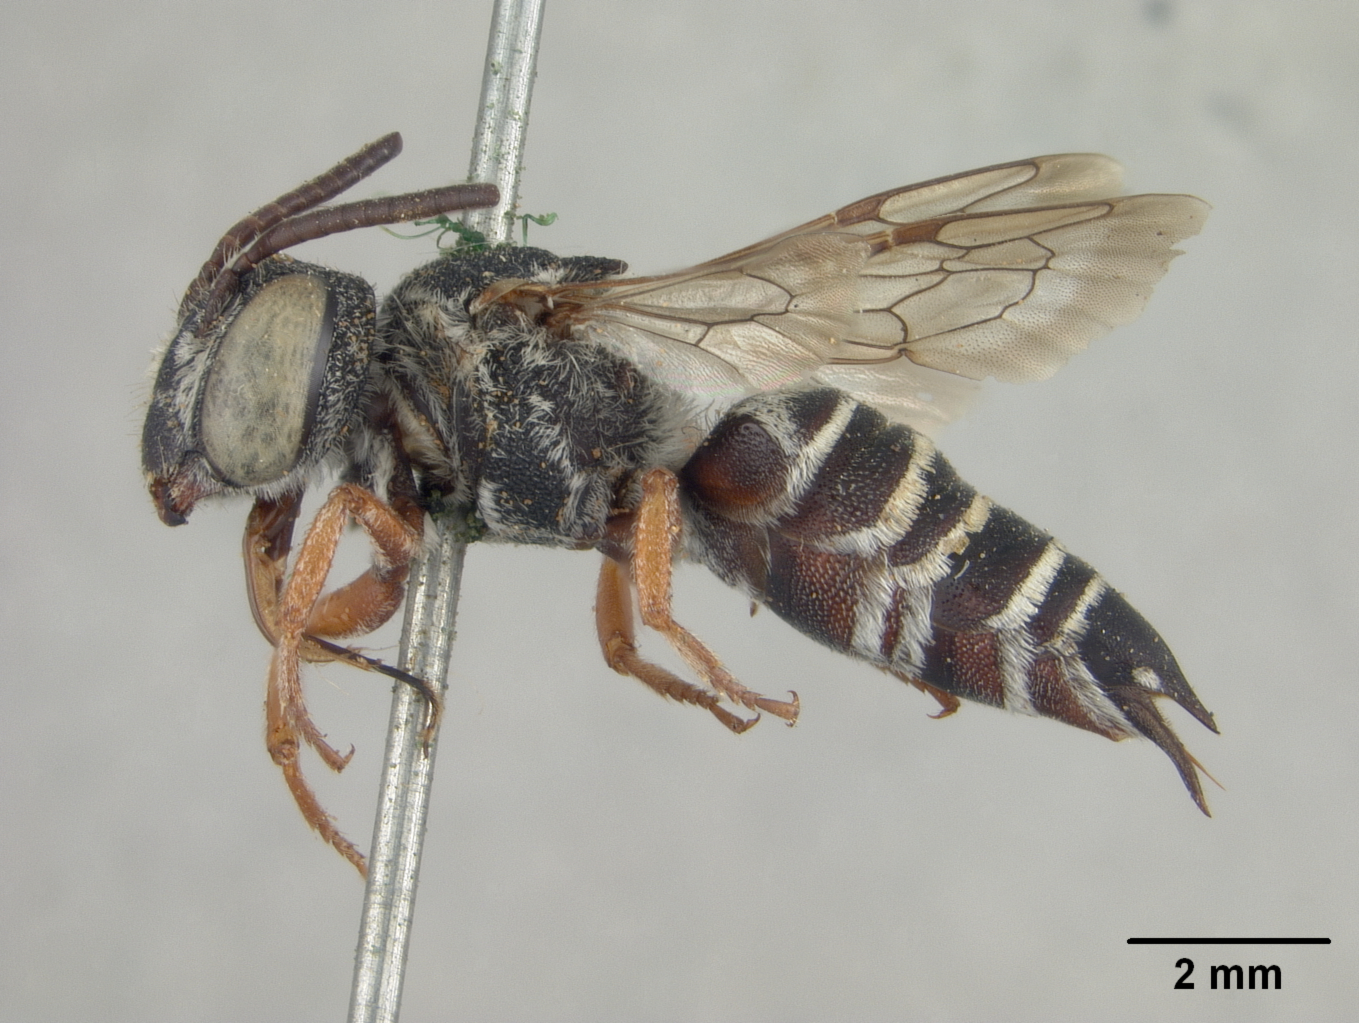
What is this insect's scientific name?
Coelioxys coquilletti
